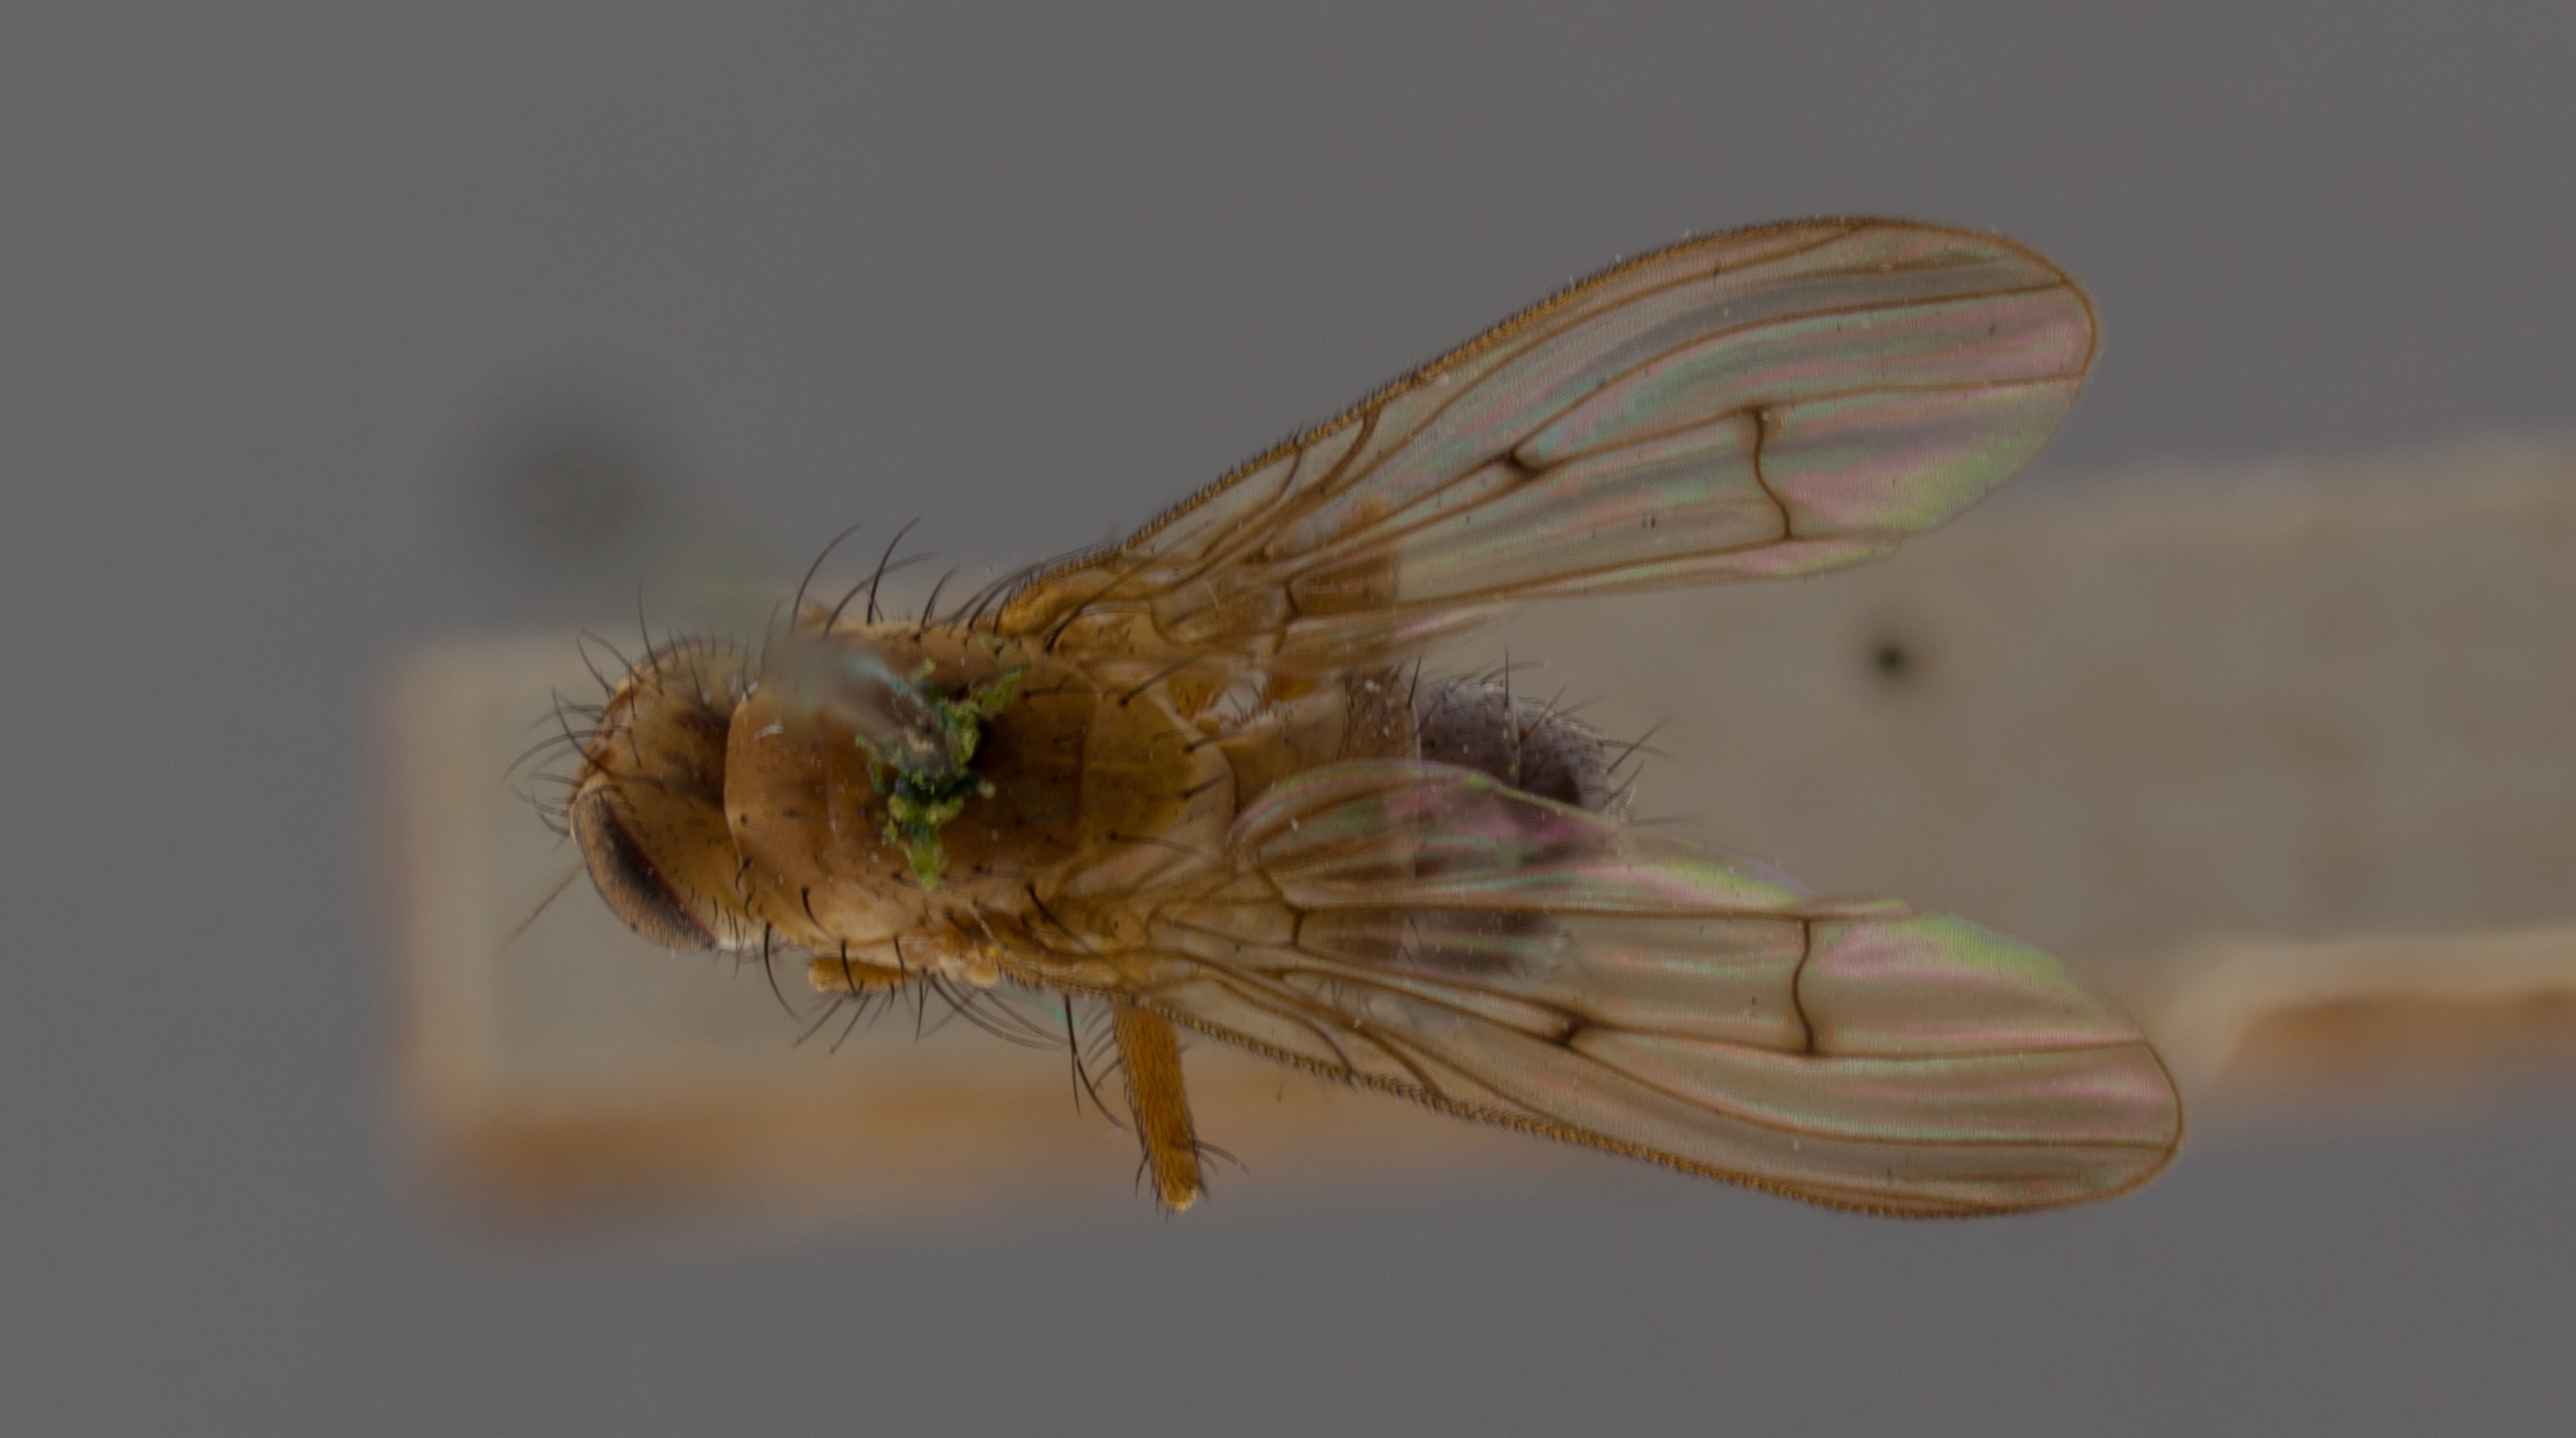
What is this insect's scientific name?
Idiohelina nubeculosa
